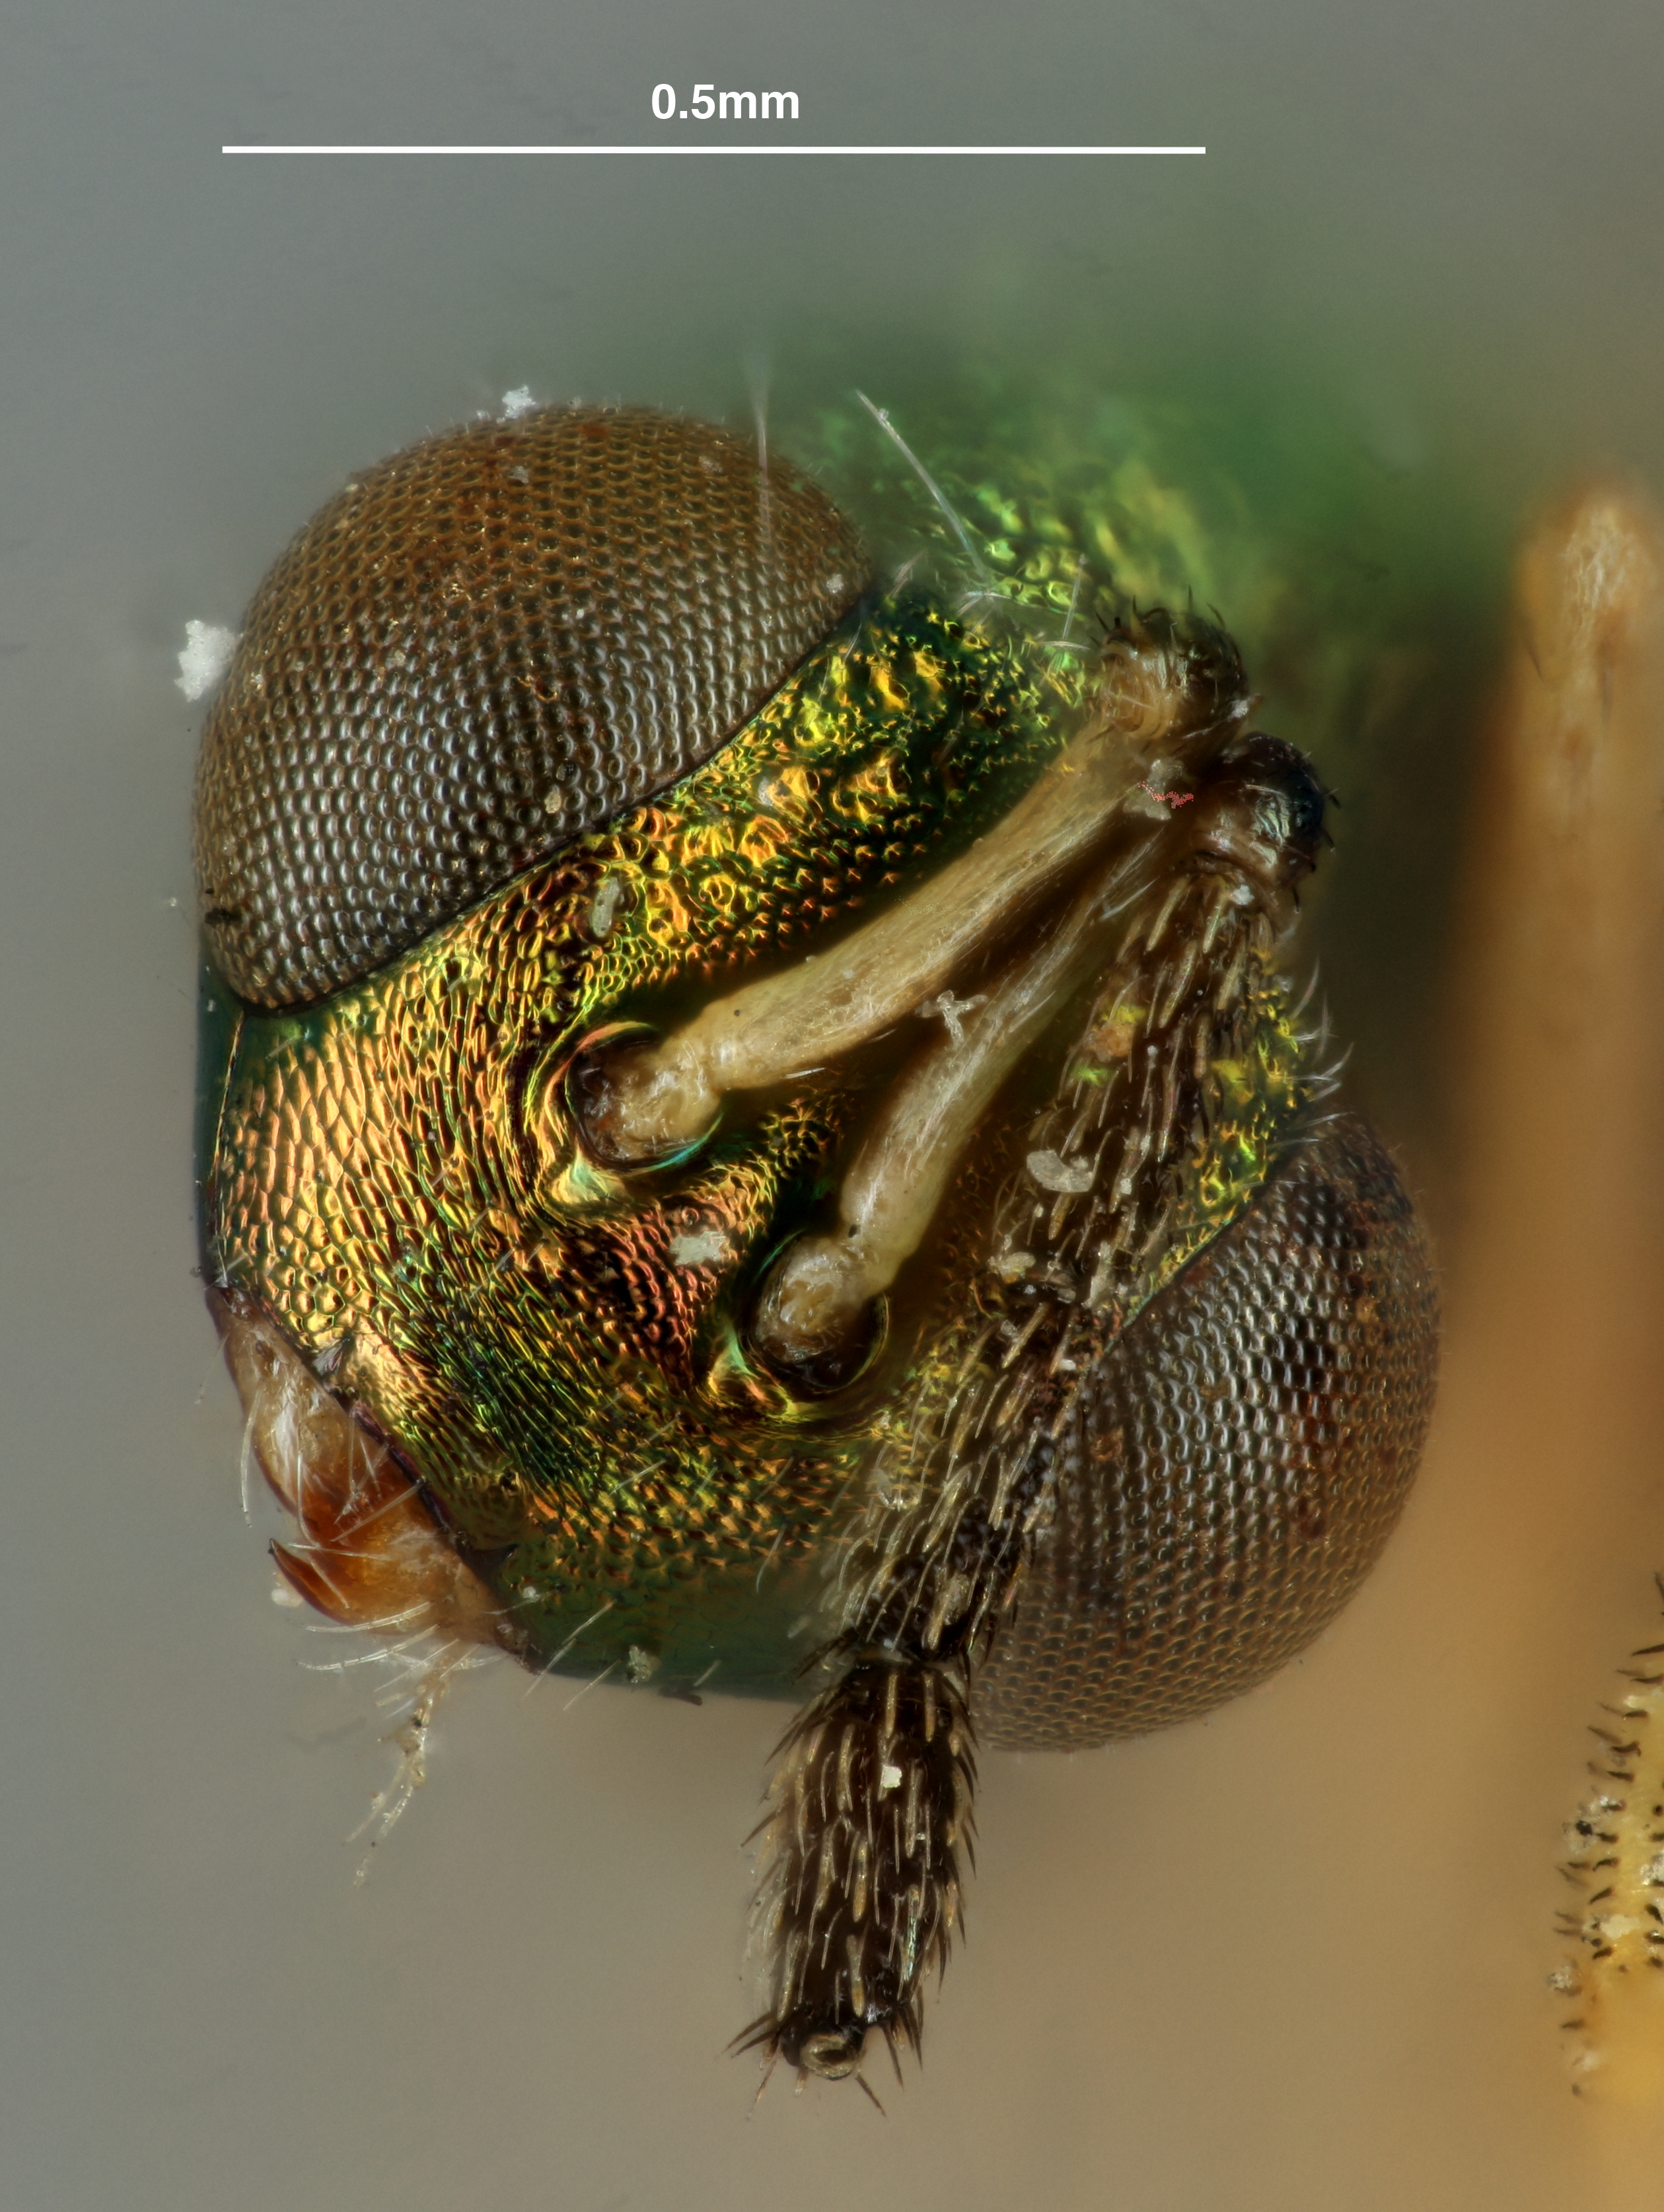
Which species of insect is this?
Sympiesis mikado
